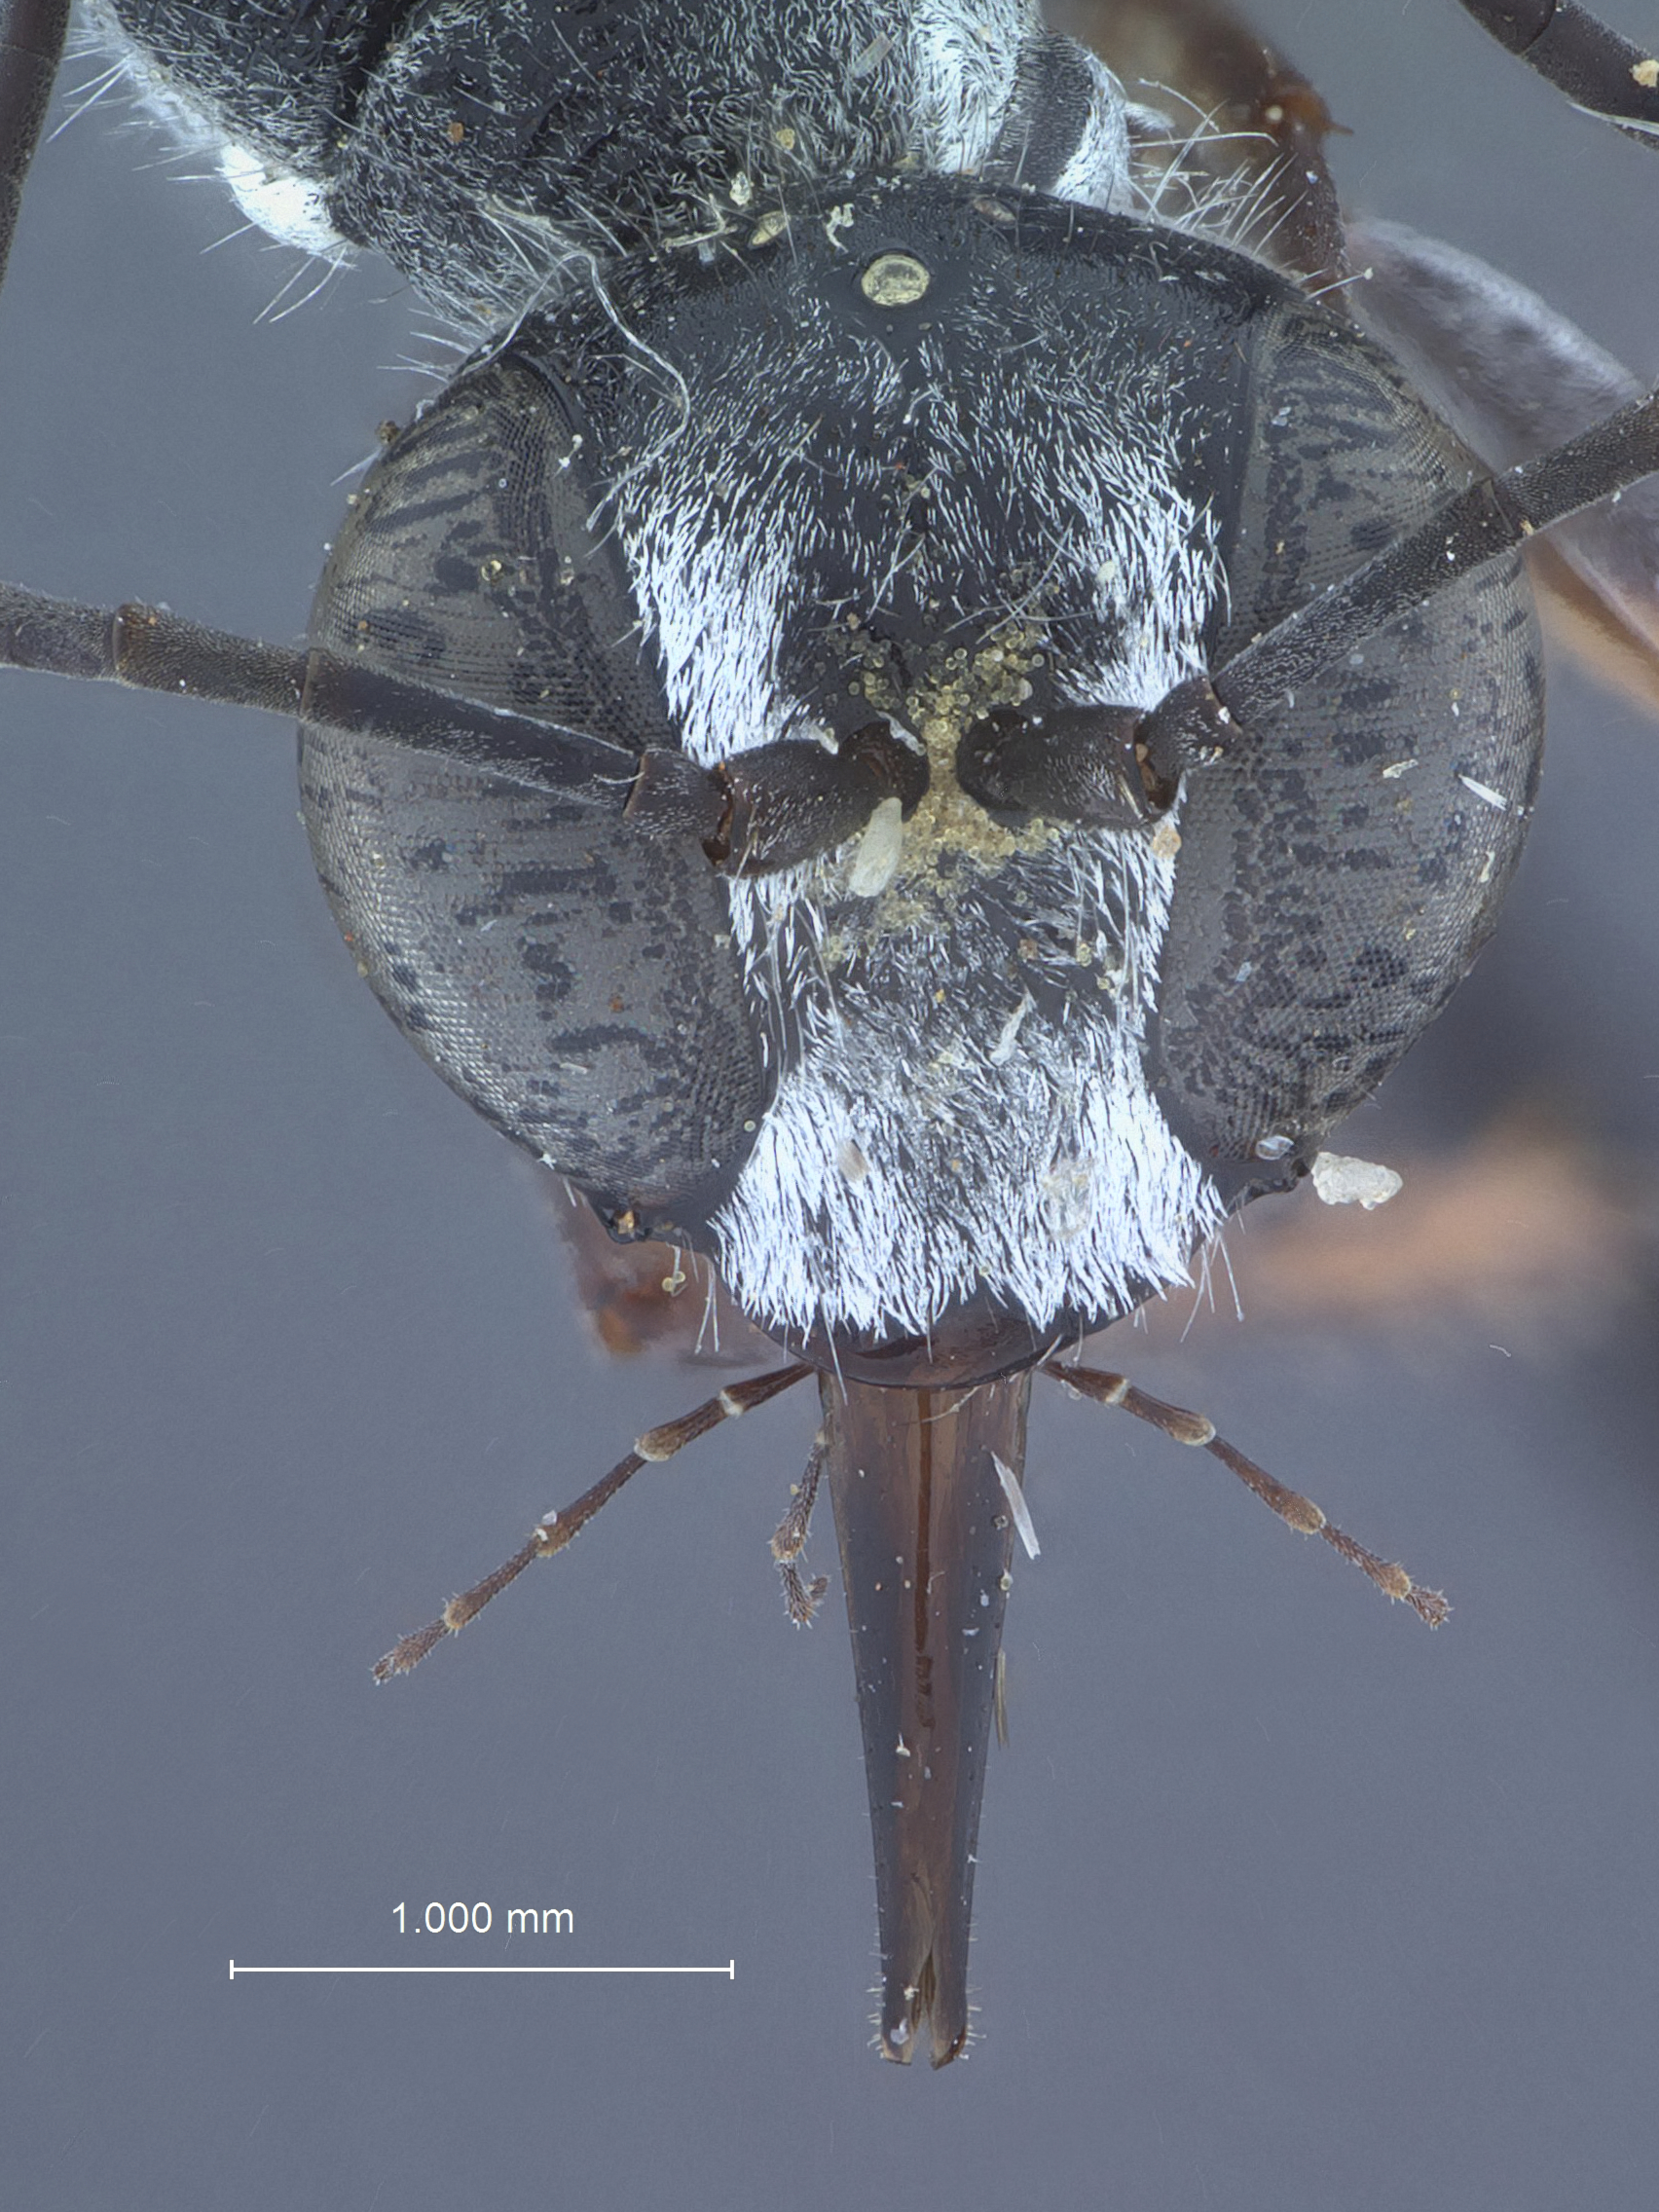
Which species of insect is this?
Ammophila unita
